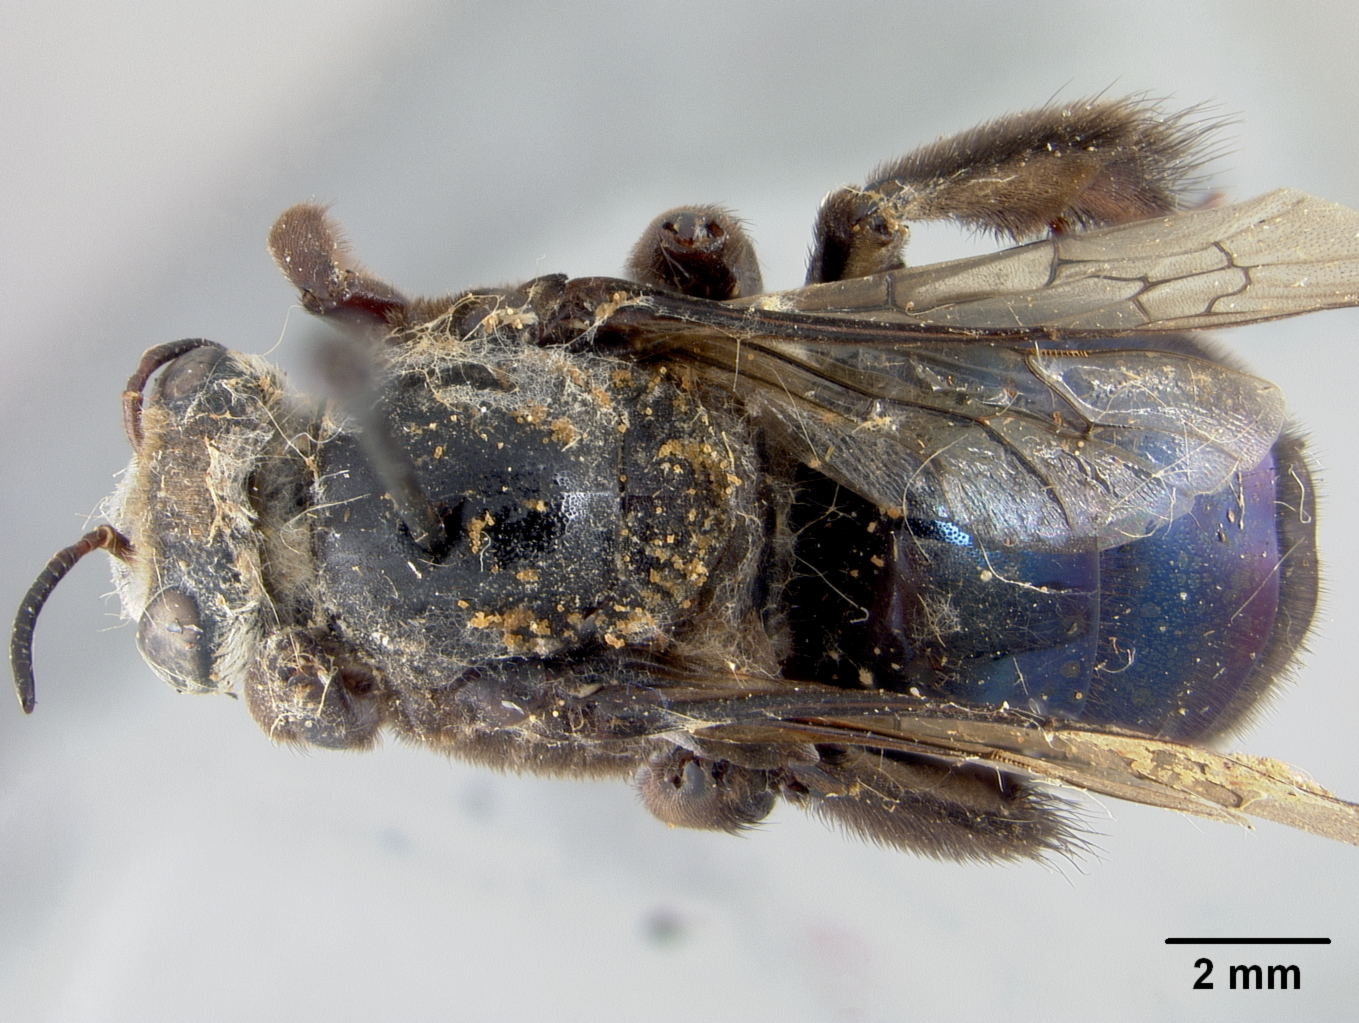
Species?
Ctenoplectra kelloggi
